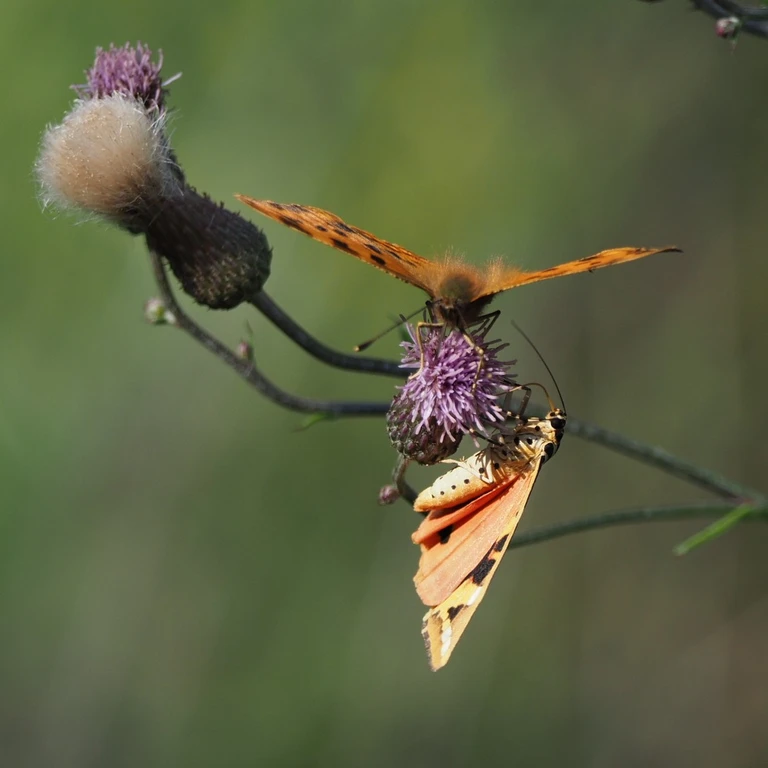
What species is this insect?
Euplagia quadripunctaria
